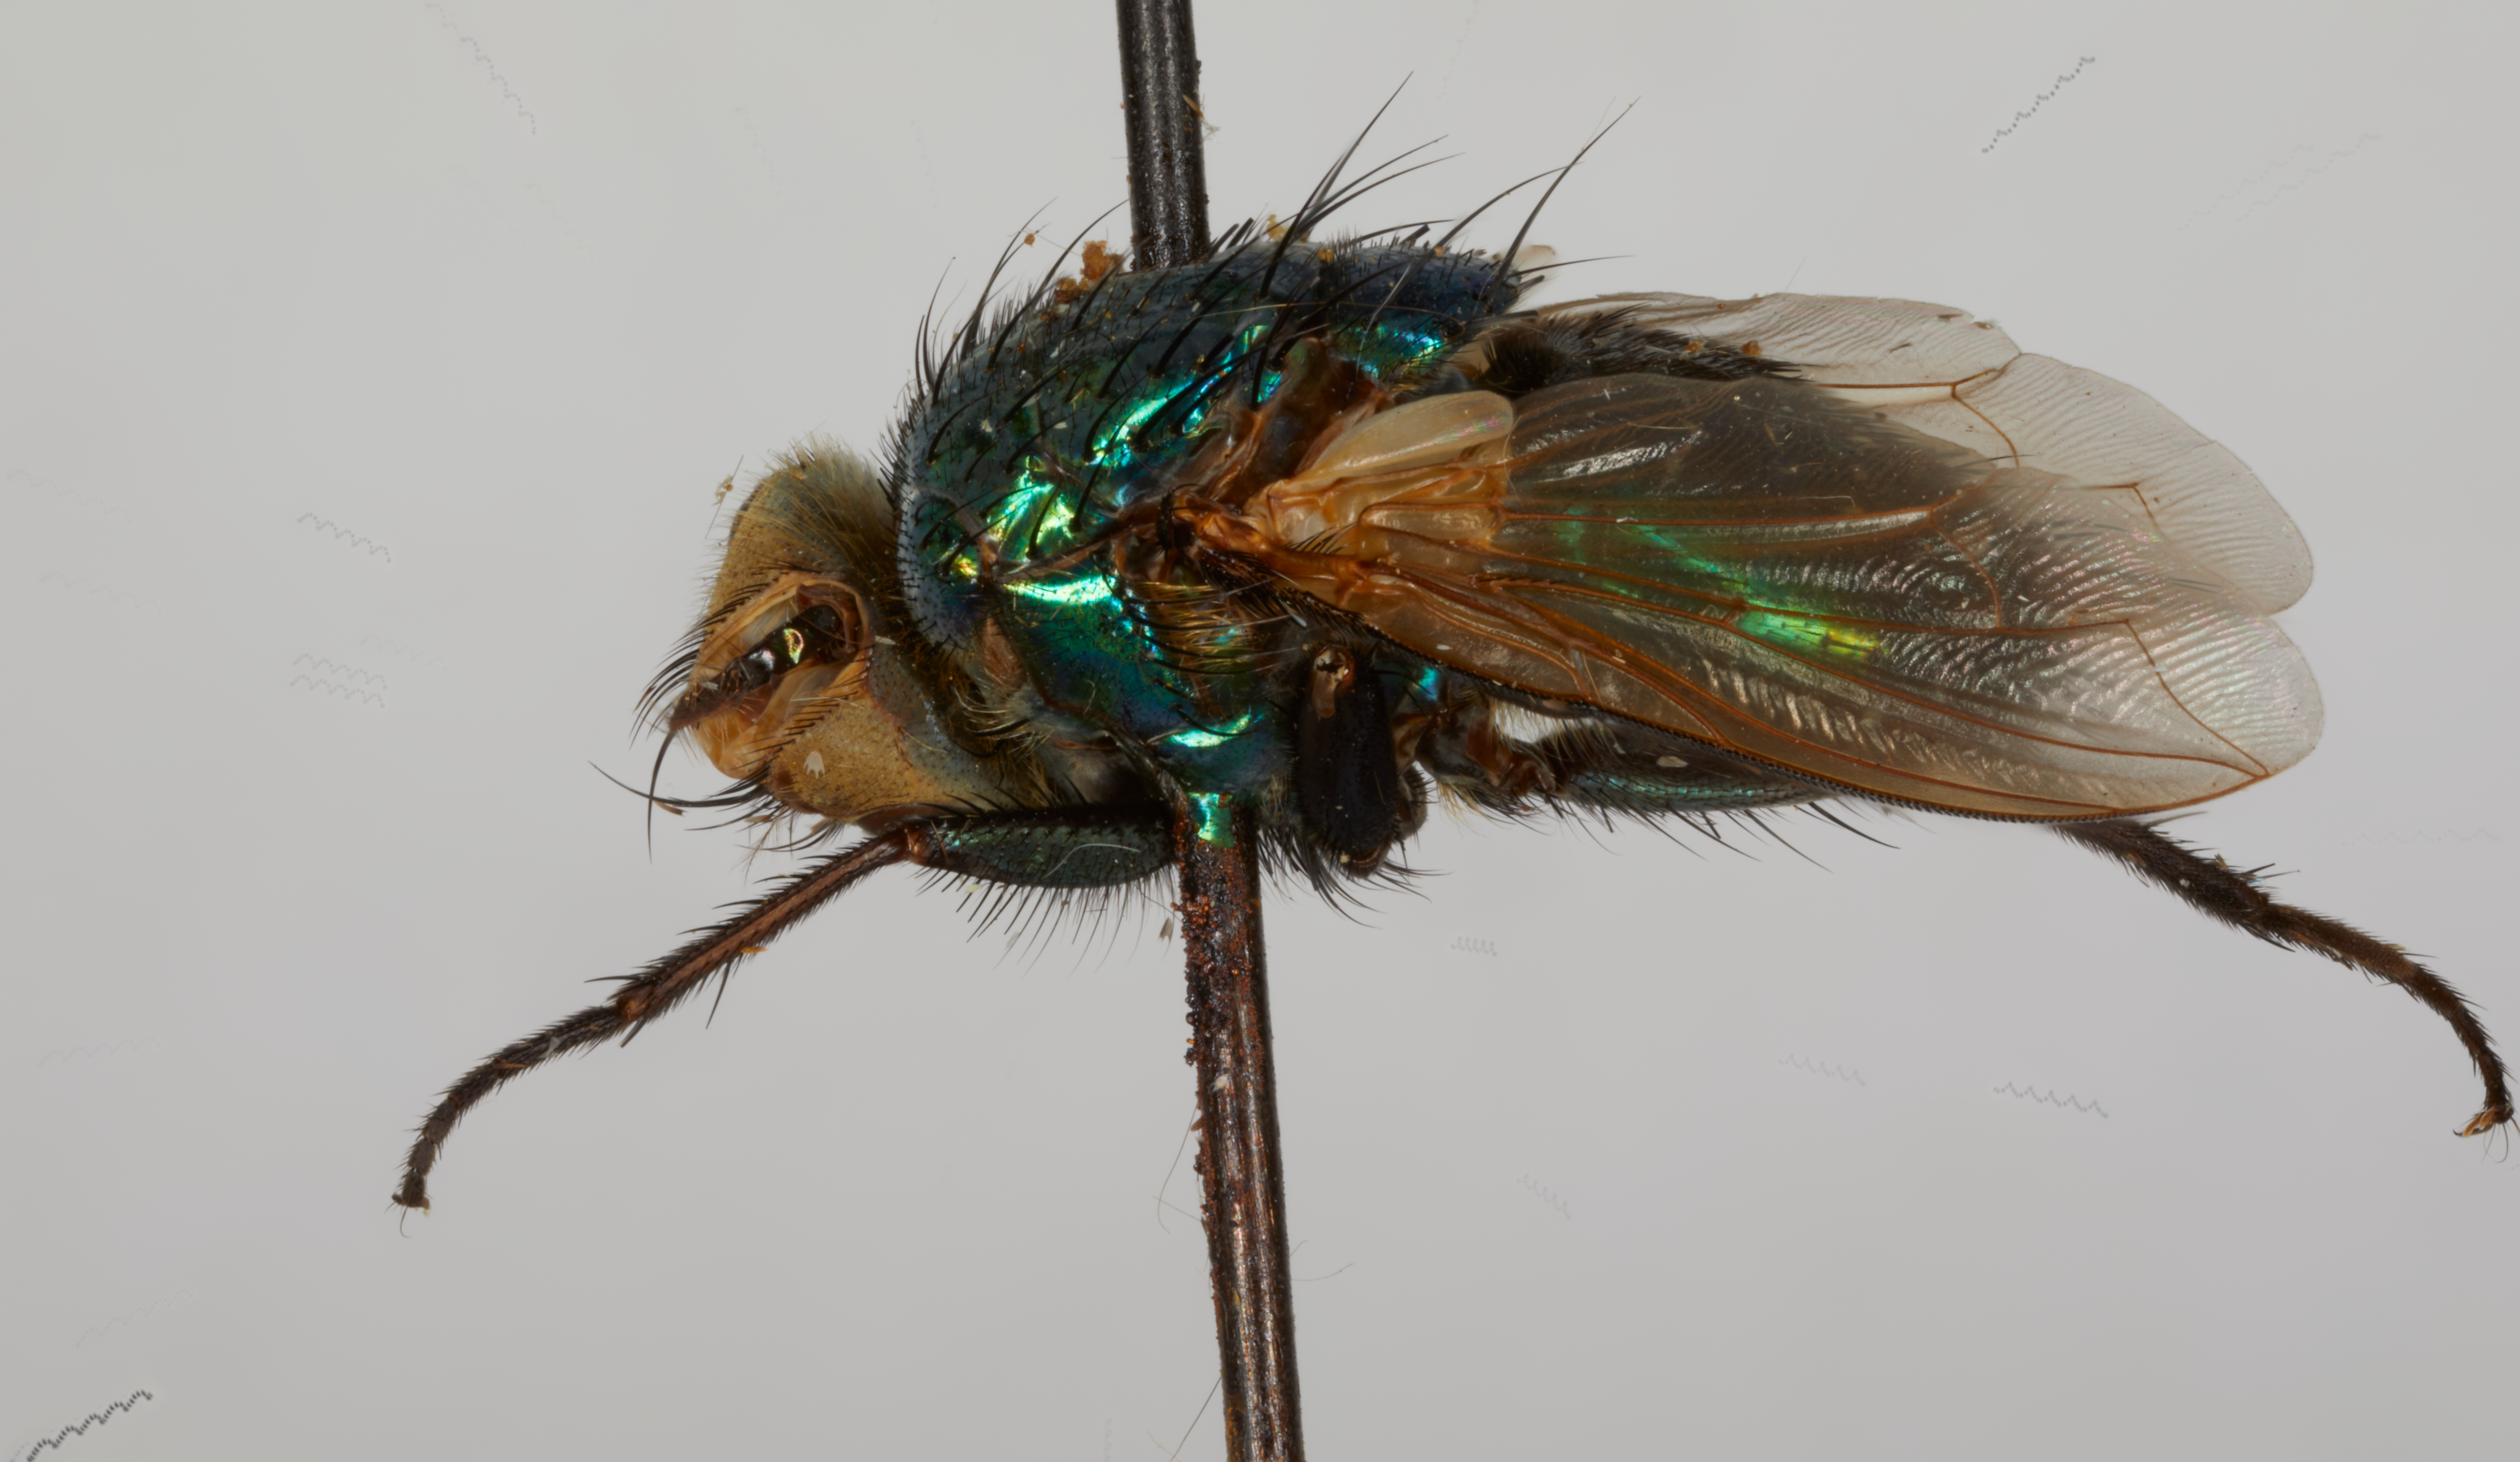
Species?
Isomyia pseudolucilia (also Strongyloneura pseudolucilia)
